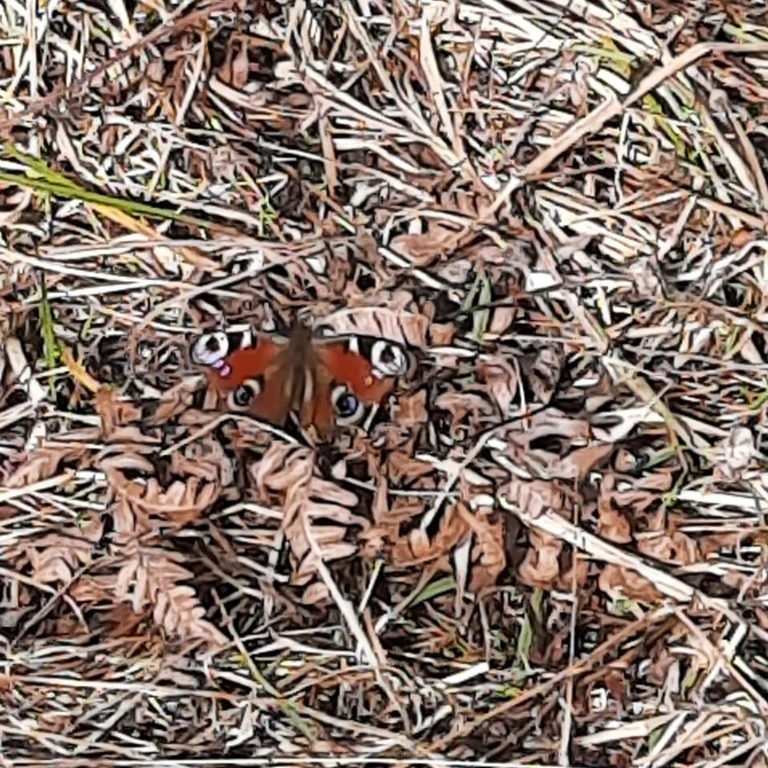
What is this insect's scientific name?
Aglais io
